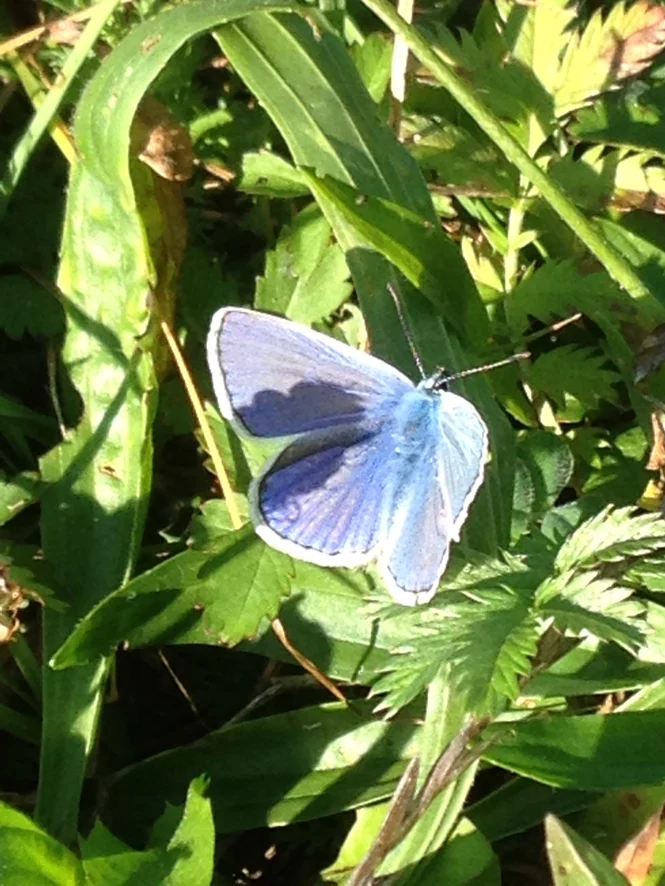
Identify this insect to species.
Polyommatus icarus
